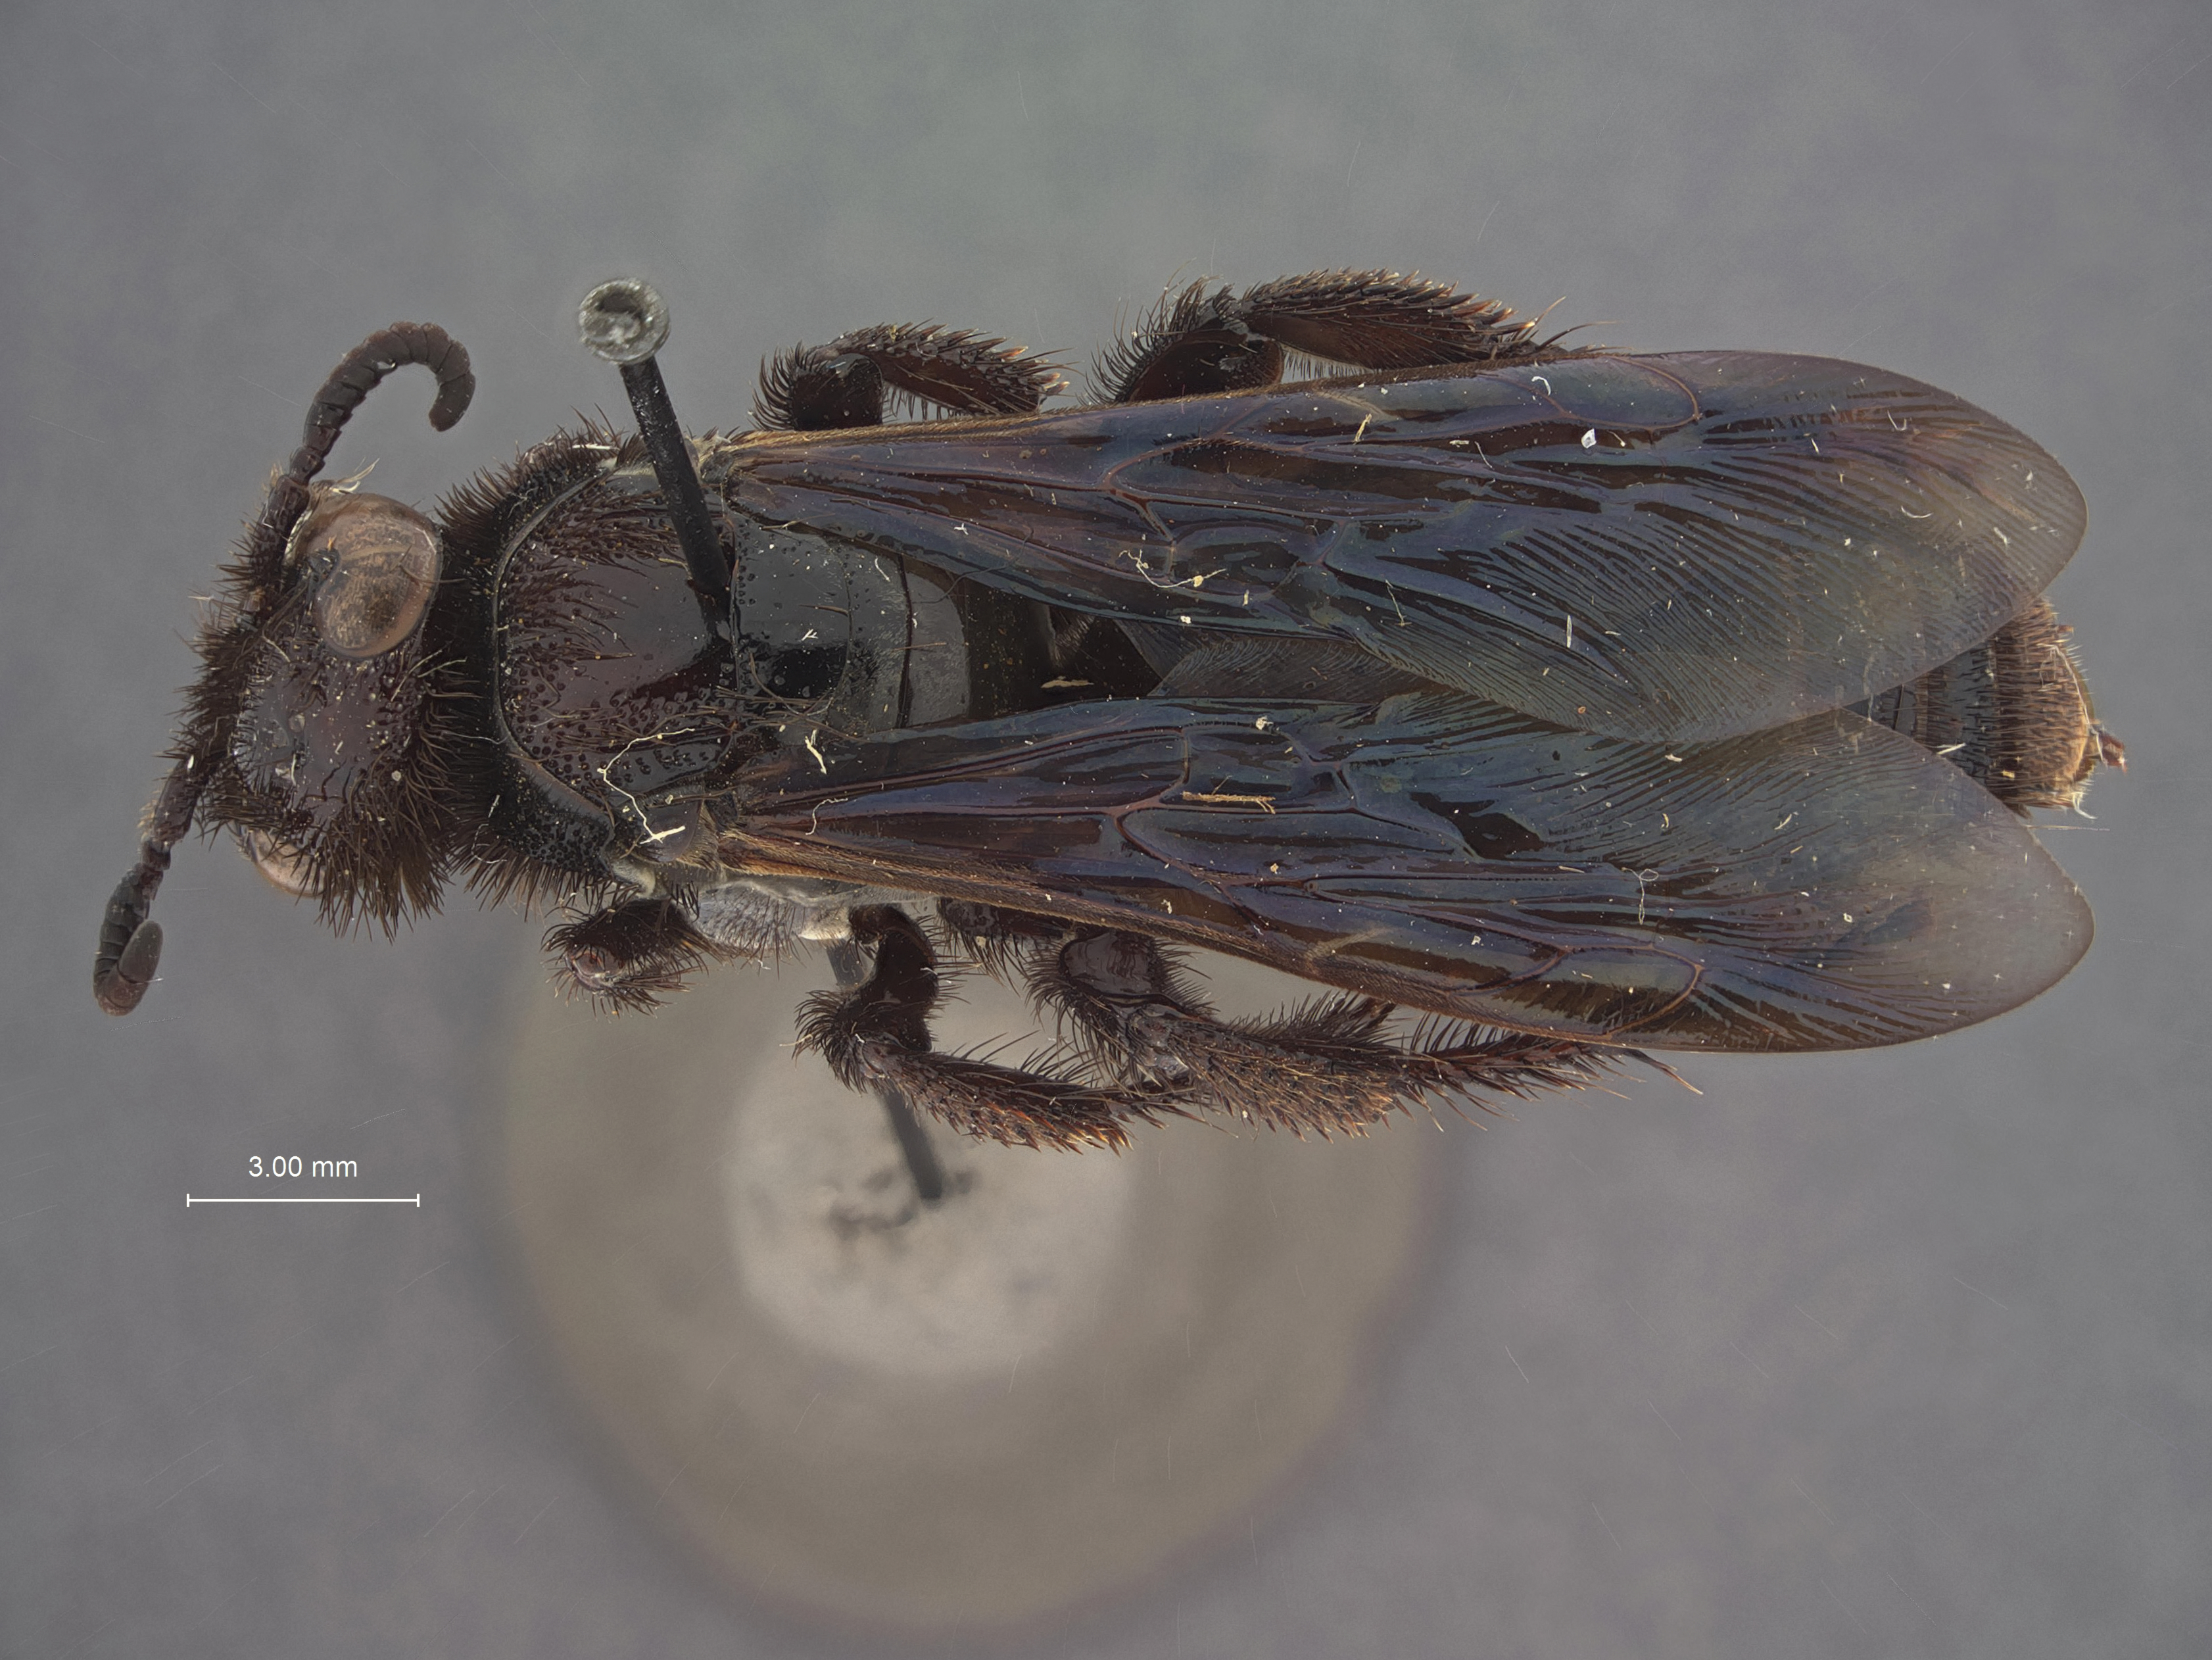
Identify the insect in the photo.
Campsomeris solomonis
